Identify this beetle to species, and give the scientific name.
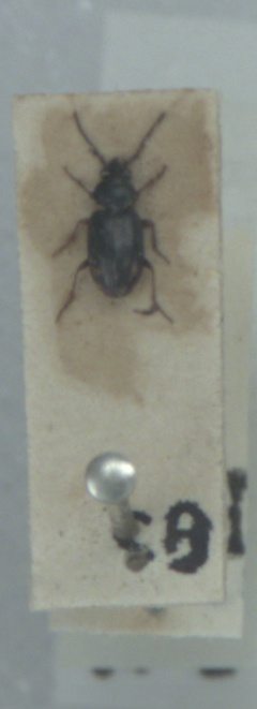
Bembidion guttula
